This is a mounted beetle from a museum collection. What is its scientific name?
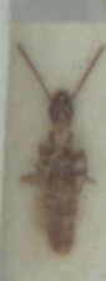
Aepopsis robinii
